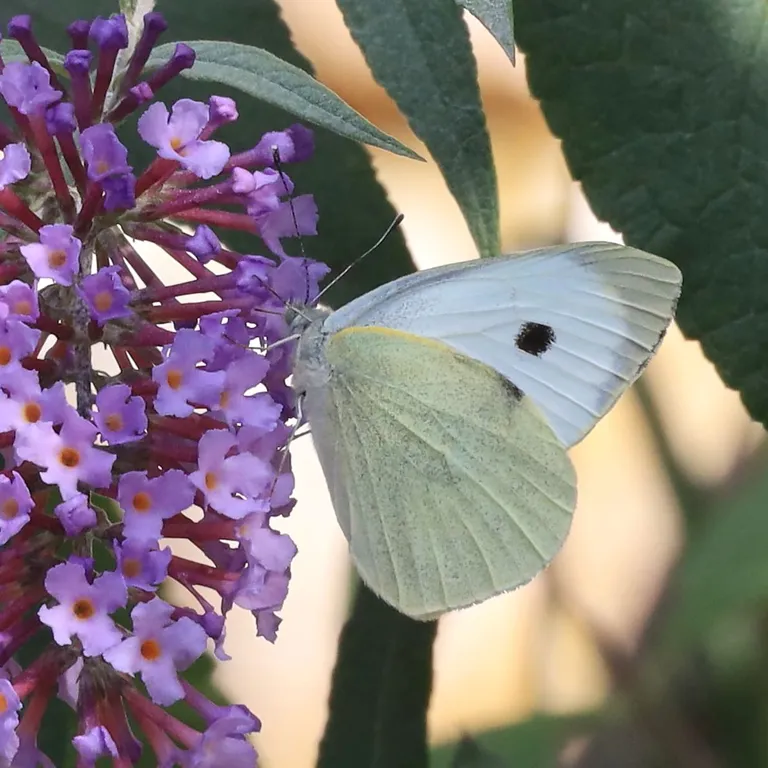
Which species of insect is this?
Pieris brassicae
